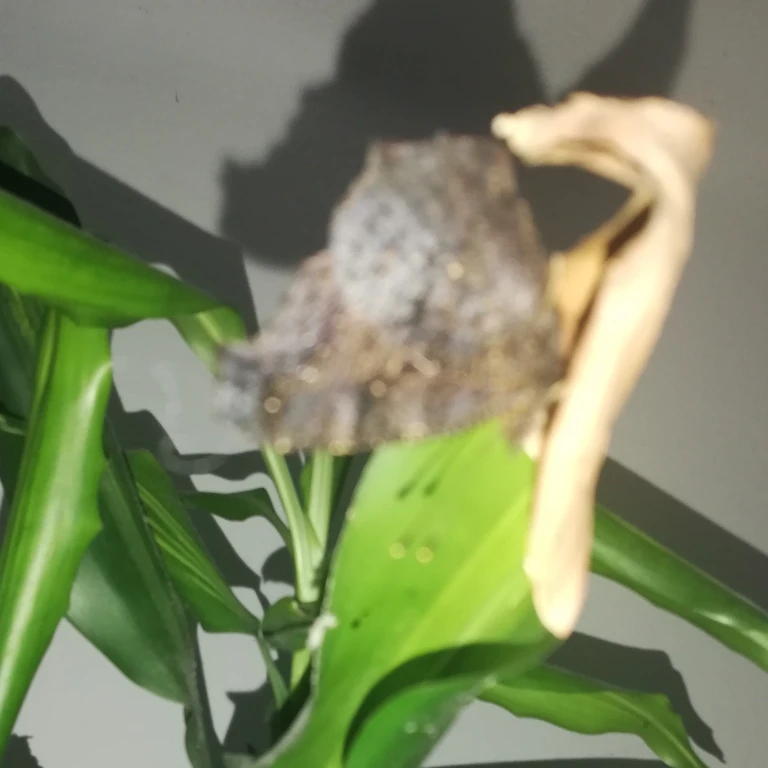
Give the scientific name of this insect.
Aglais io
